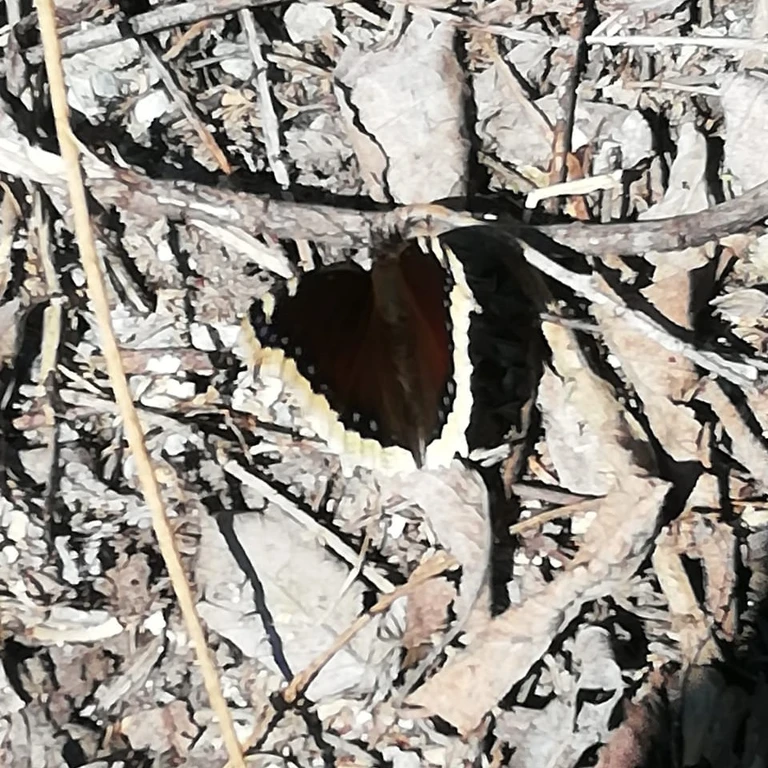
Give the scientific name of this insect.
Nymphalis antiopa
